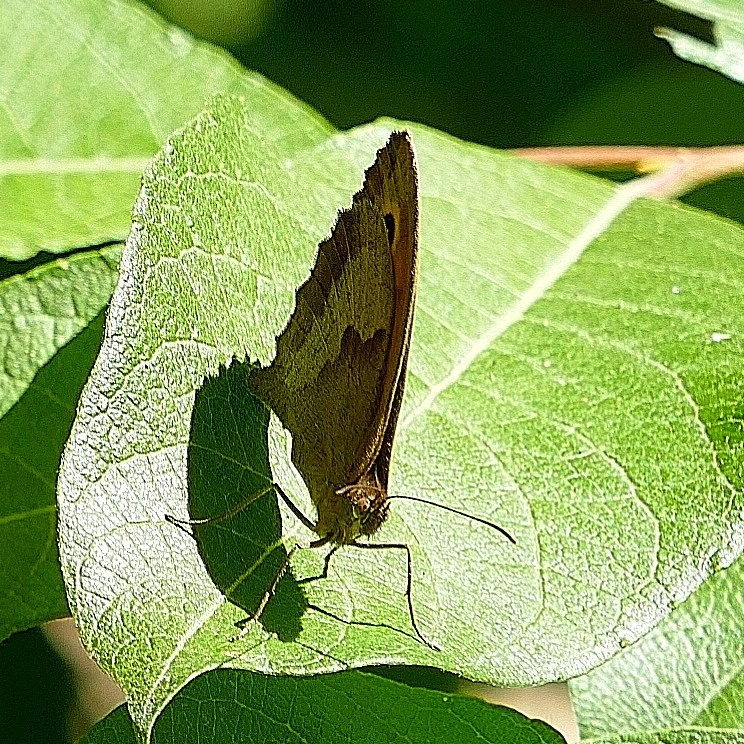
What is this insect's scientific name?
Pararge aegeria
